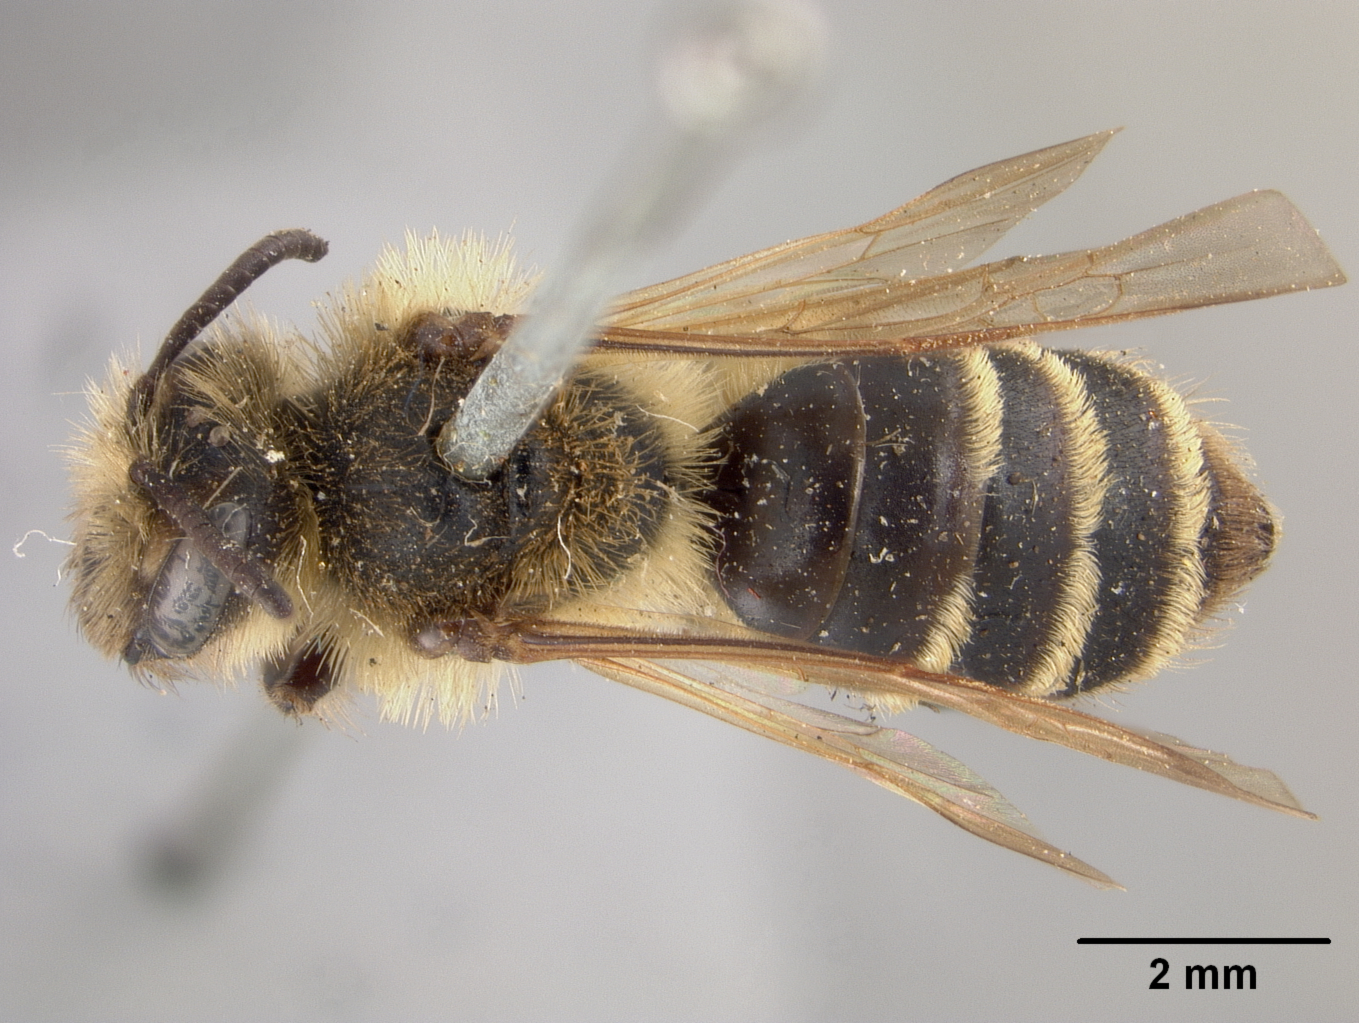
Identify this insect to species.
Andrena vierecki
